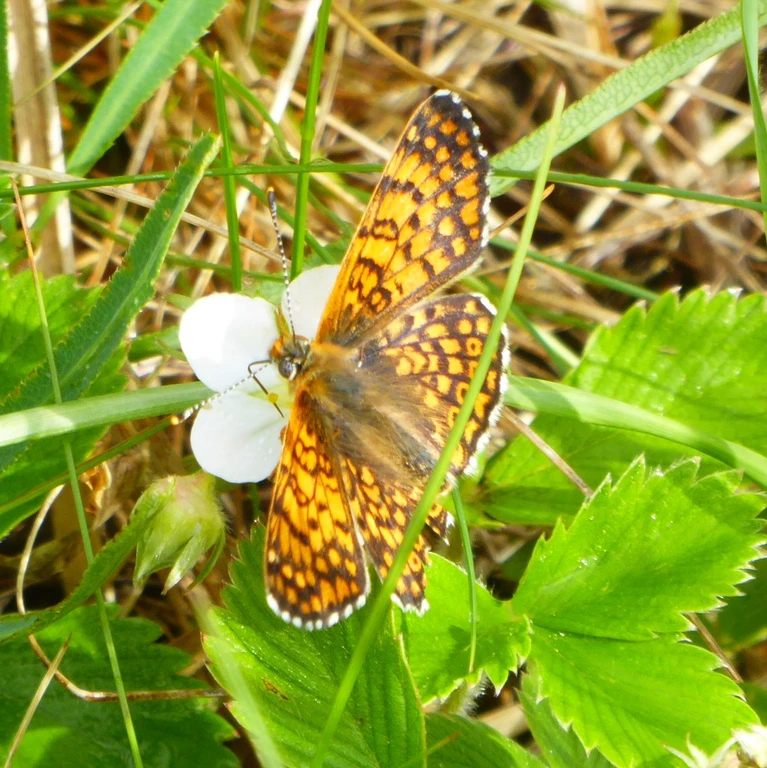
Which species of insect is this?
Melitaea cinxia
